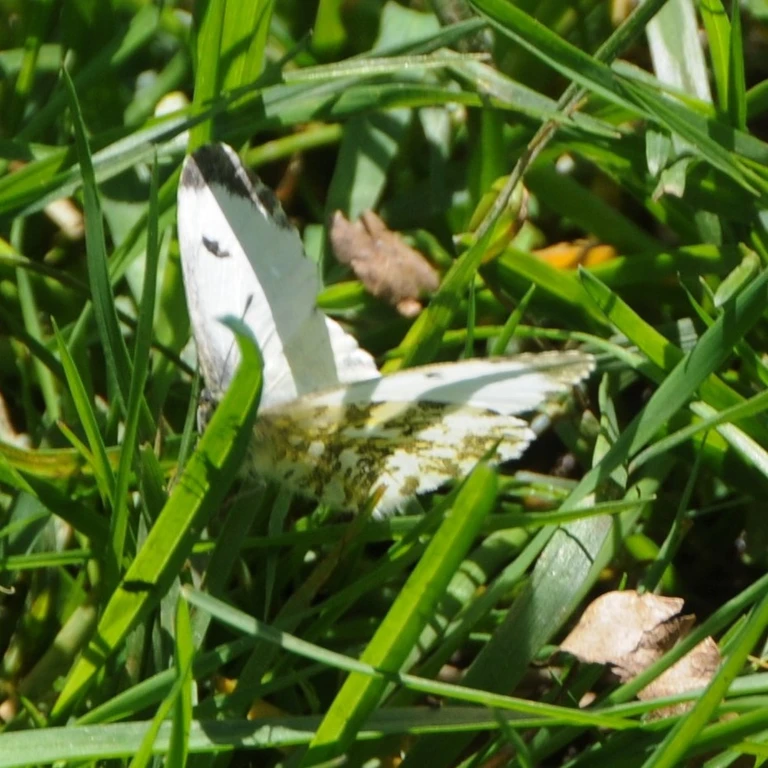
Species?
Anthocharis cardamines
